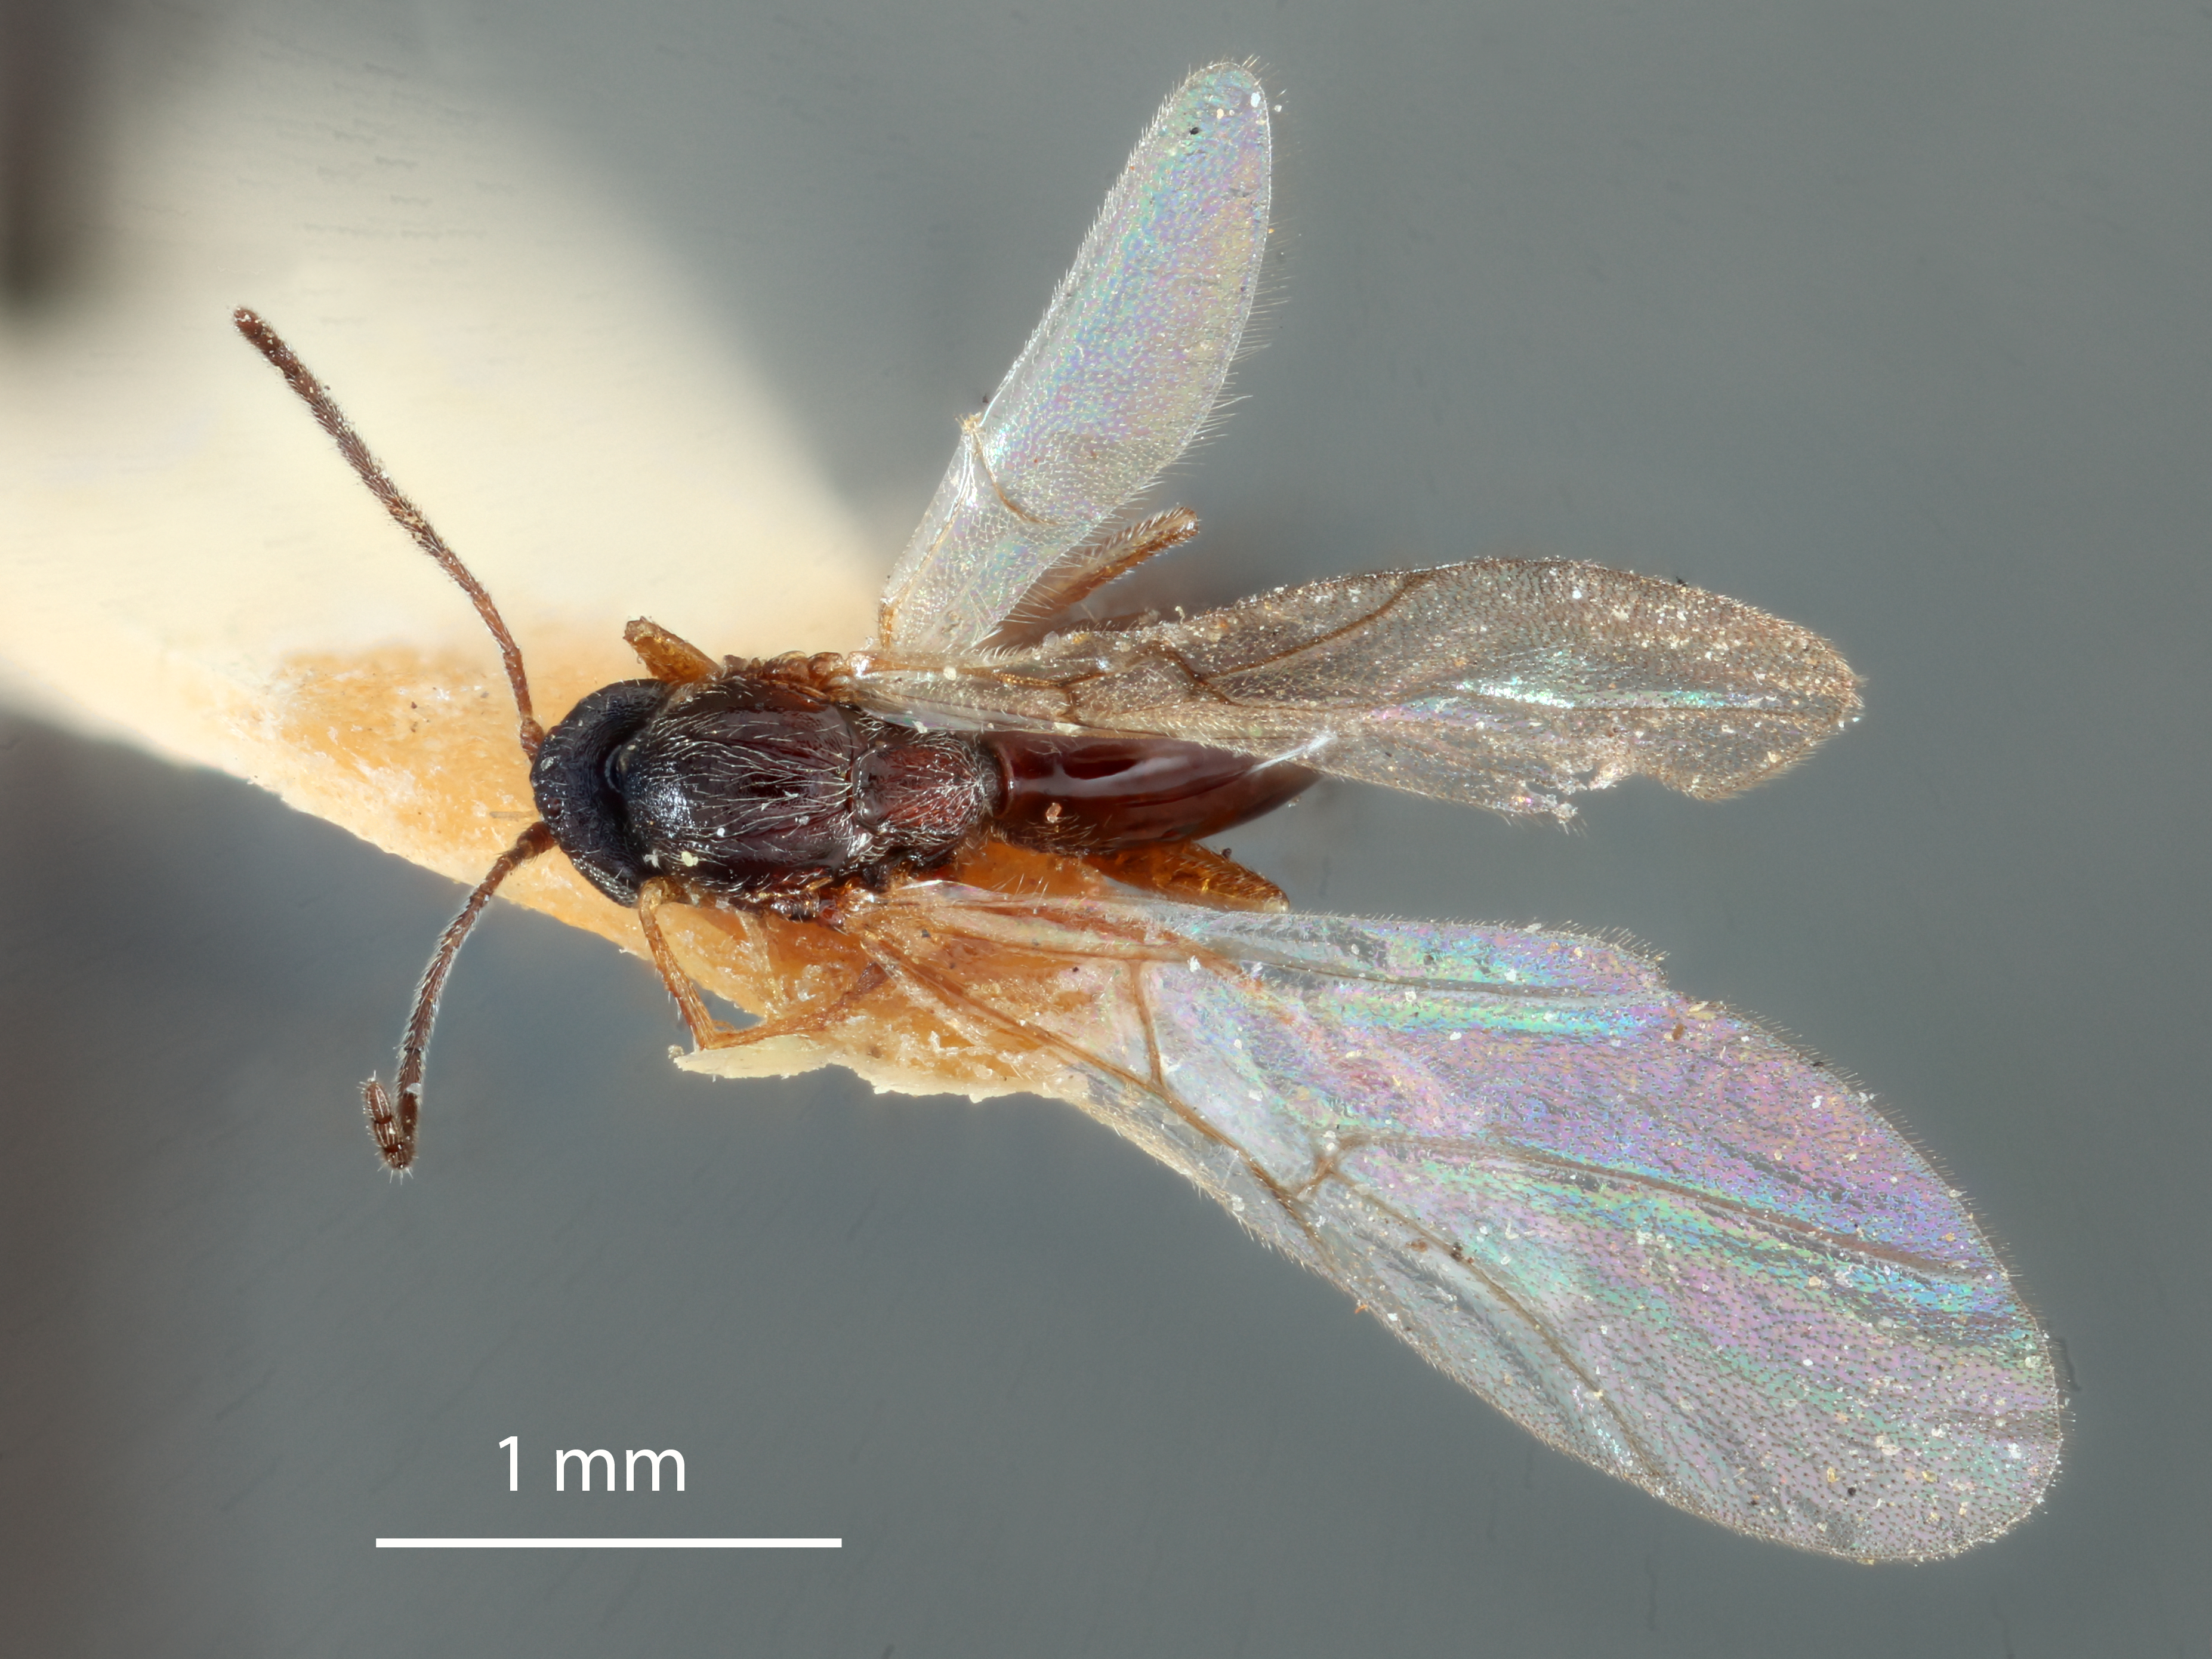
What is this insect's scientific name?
Diplolepis discularis
